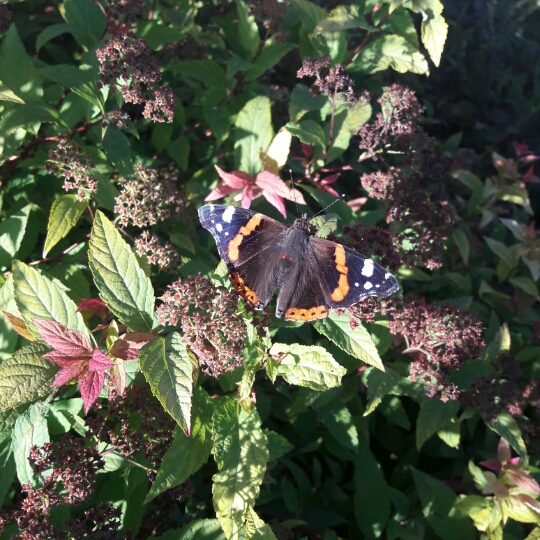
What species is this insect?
Vanessa atalanta
